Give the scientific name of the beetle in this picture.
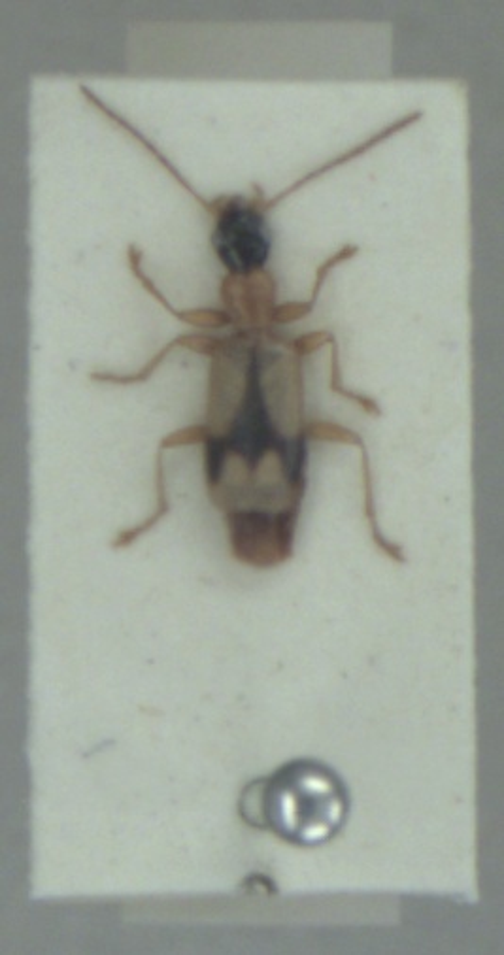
Demetrias imperialis
